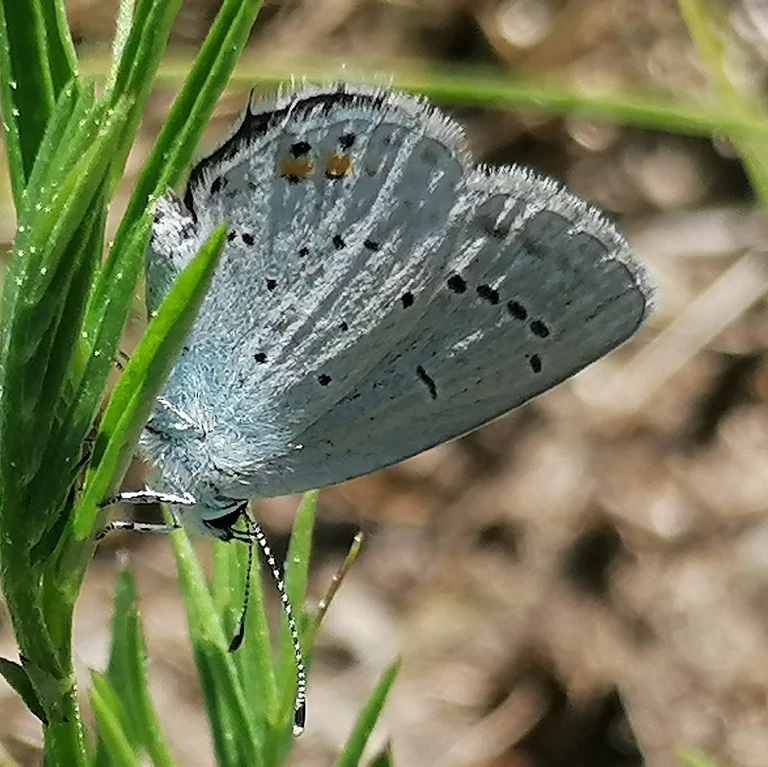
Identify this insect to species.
Cupido argiades (also Elkalyce argiades)
